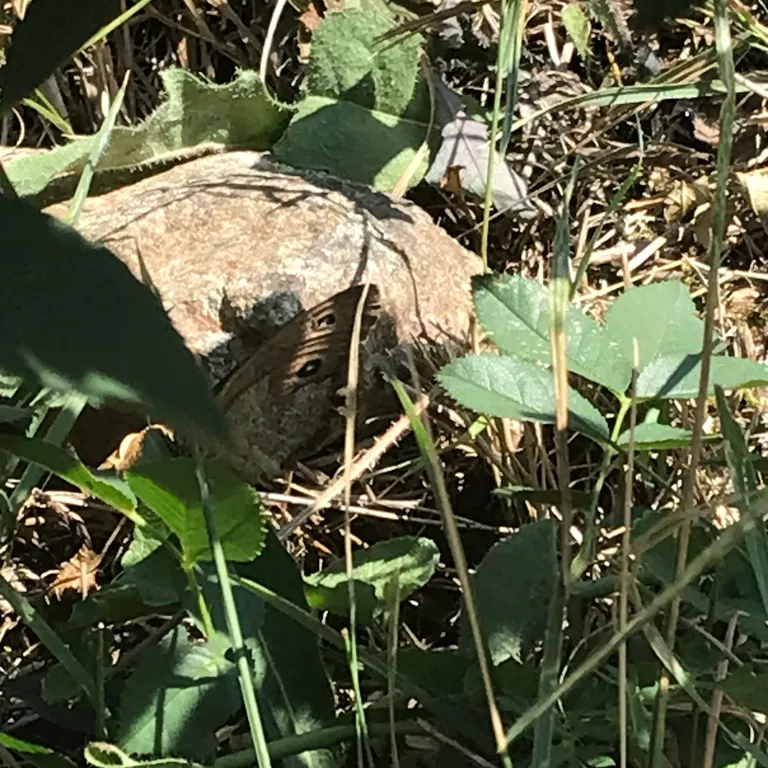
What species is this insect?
Minois dryas
